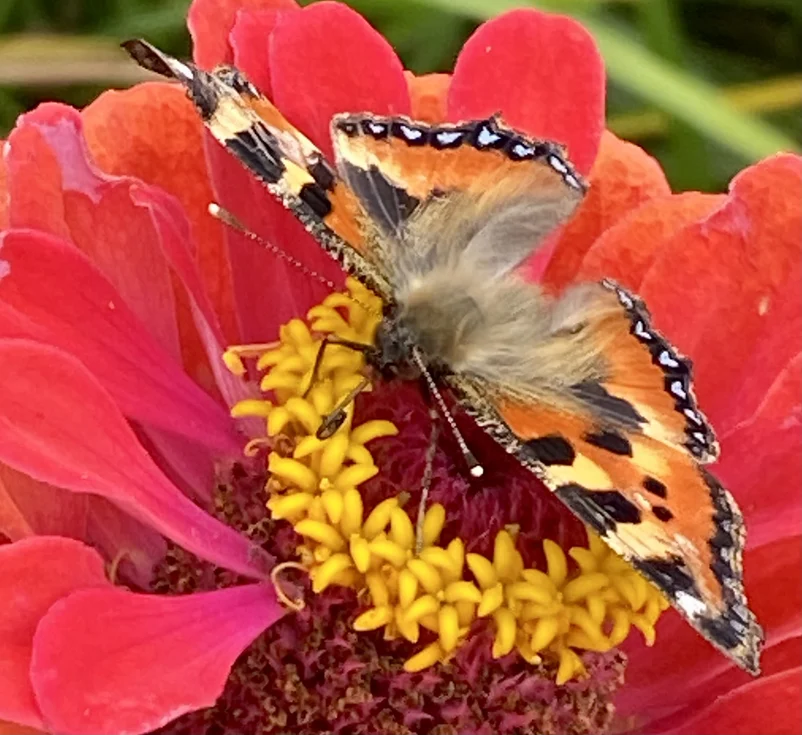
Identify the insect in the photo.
Aglais urticae
